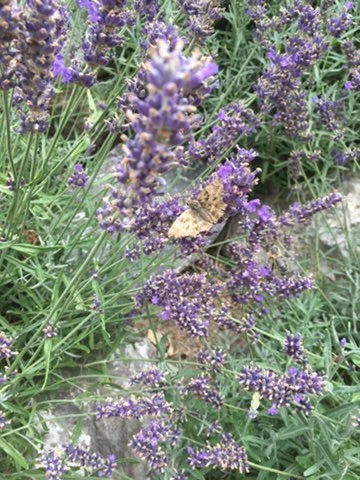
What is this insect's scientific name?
Carcharodus alceae
